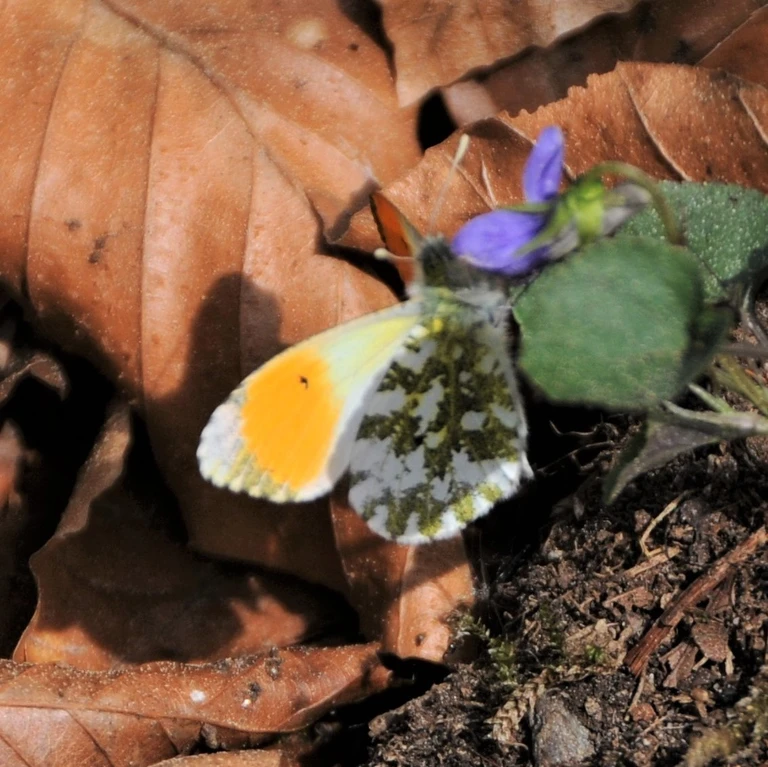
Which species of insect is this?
Anthocharis cardamines
